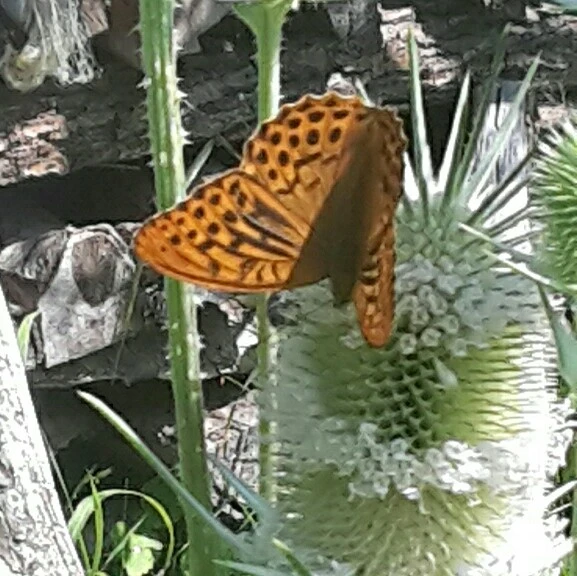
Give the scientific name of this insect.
Argynnis paphia
